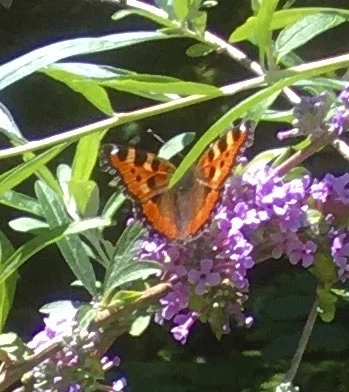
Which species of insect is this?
Aglais urticae
